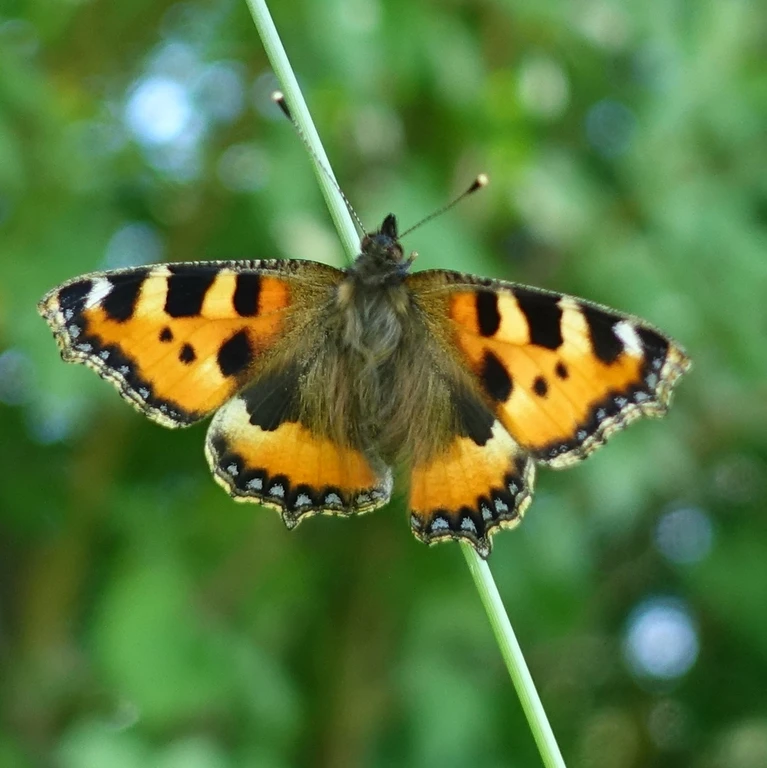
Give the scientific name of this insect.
Aglais urticae
